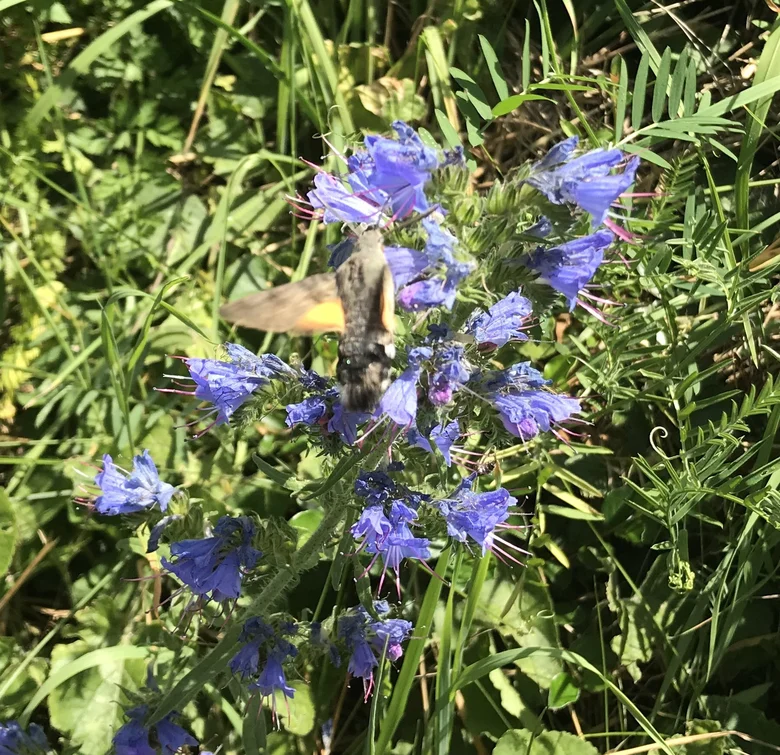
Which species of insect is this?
Macroglossum stellatarum
